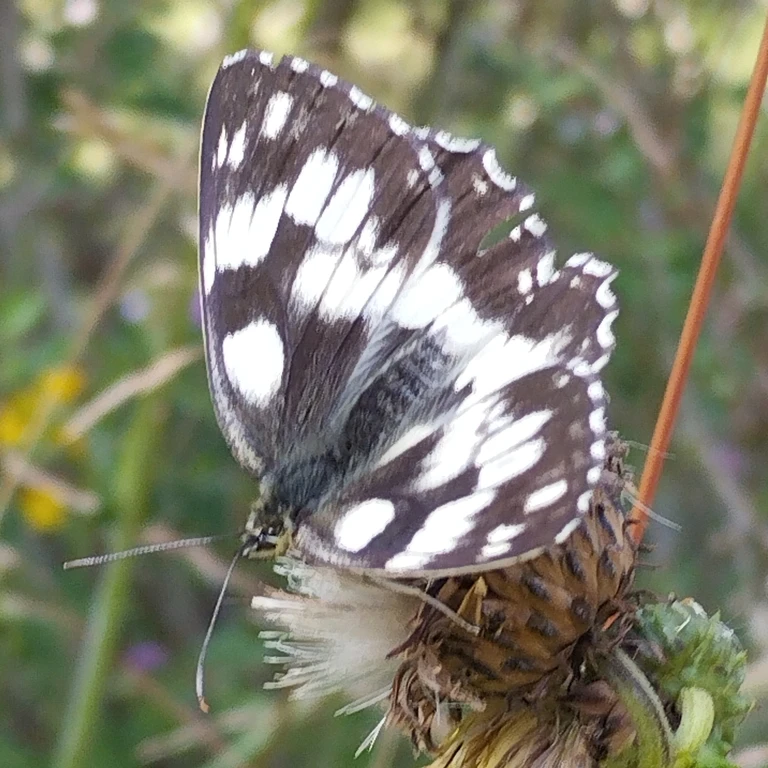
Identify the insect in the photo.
Melanargia galathea
